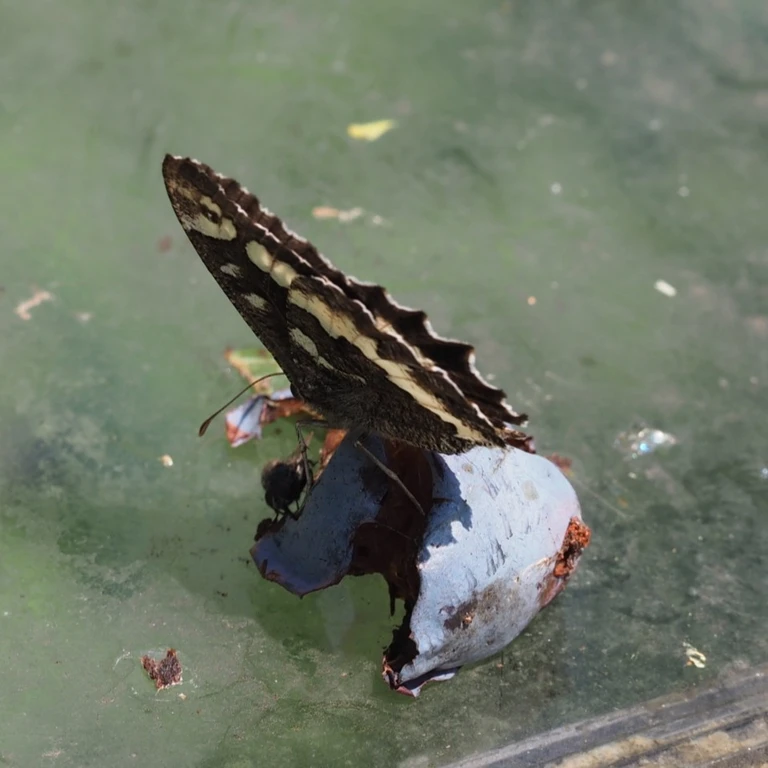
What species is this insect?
Brintesia circe
